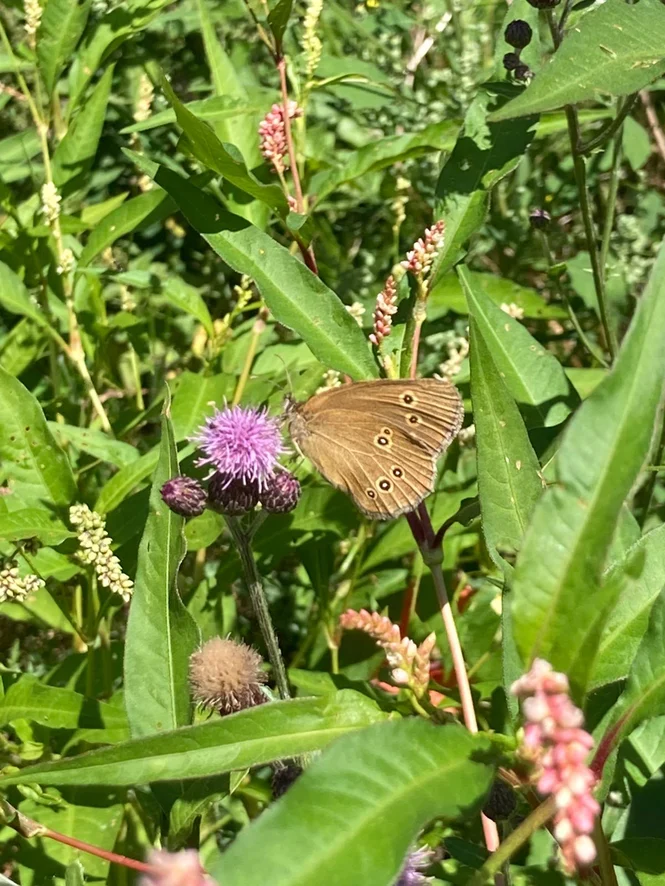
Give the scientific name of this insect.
Aphantopus hyperantus
